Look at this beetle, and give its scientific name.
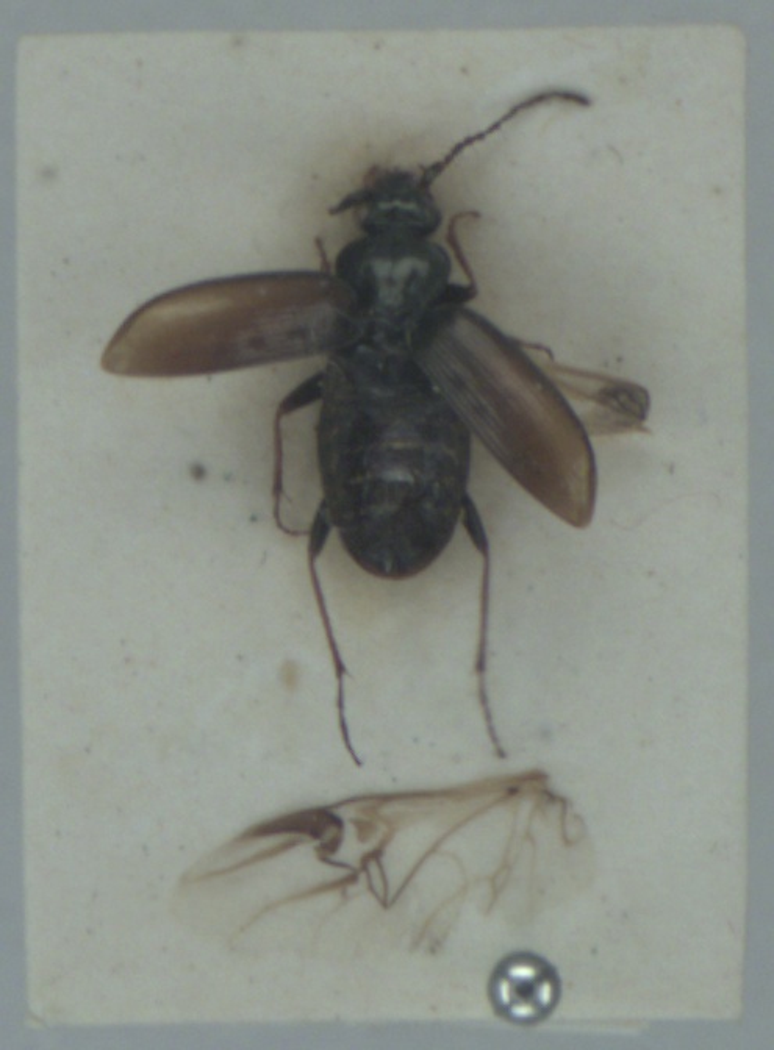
Loricera pilicornis
